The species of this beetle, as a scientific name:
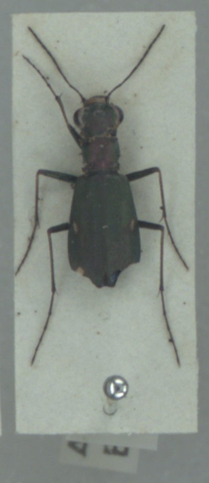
Cylindera germanica
